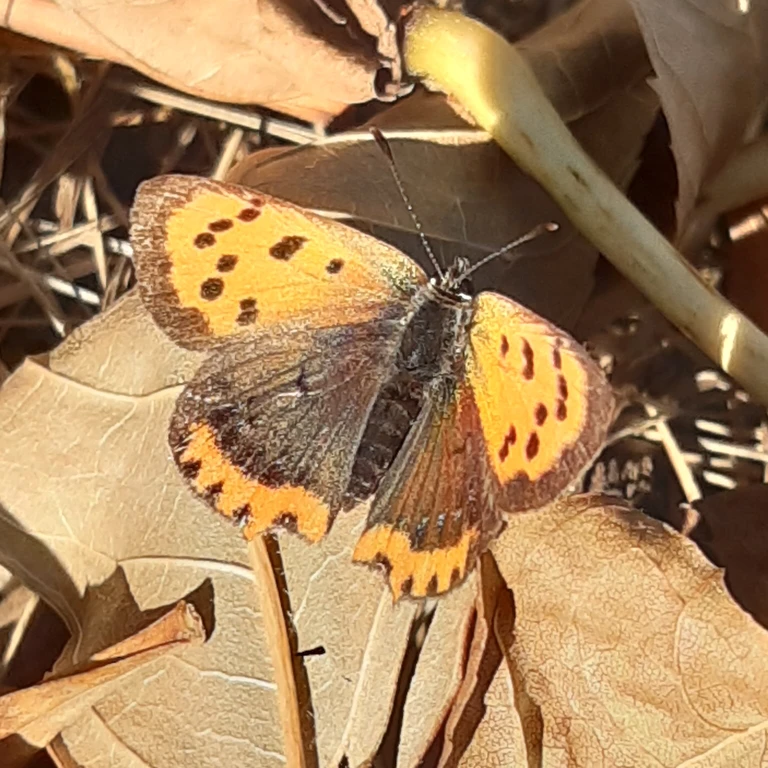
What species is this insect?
Lycaena phlaeas
